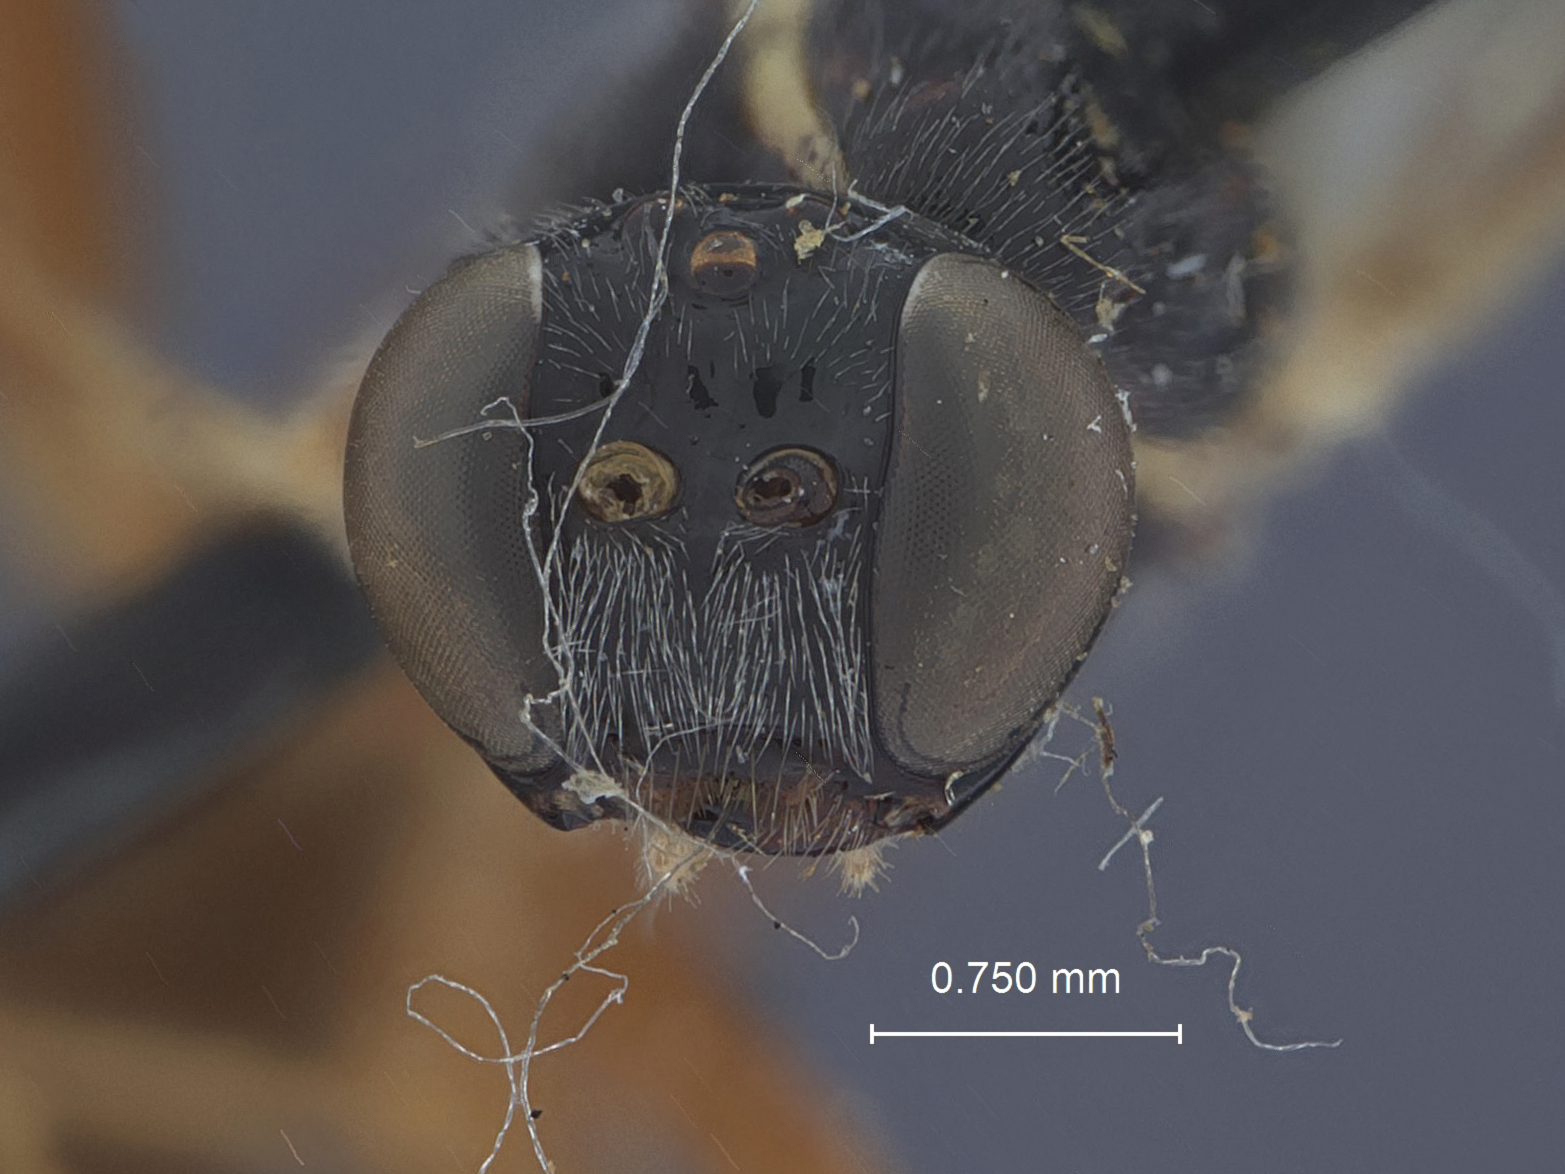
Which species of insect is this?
Ephialtes dolichosoma
